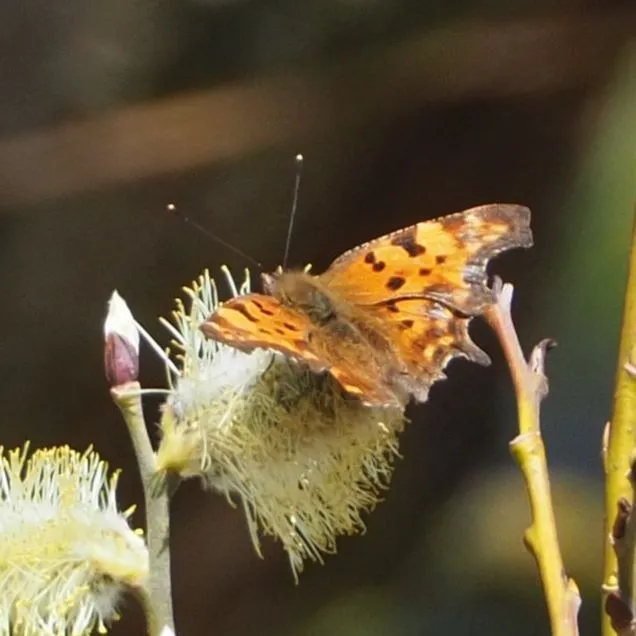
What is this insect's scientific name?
Polygonia c-album
